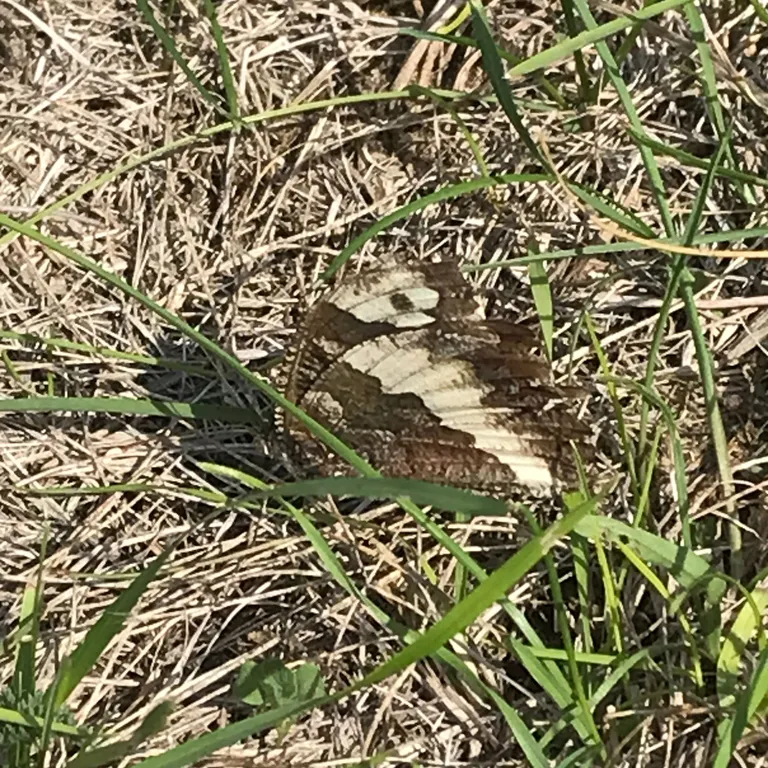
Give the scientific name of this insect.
Brintesia circe
